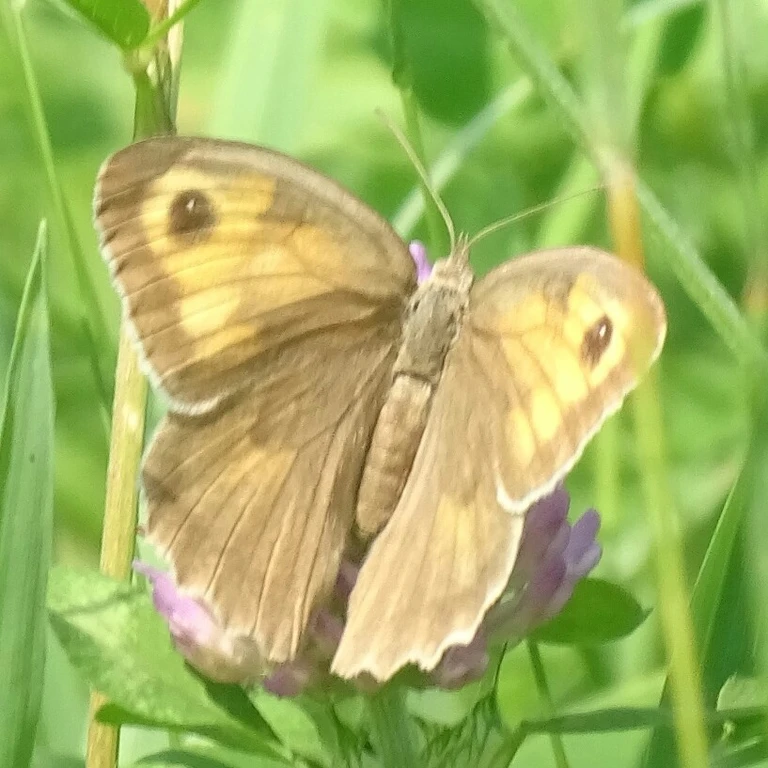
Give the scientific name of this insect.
Maniola jurtina
